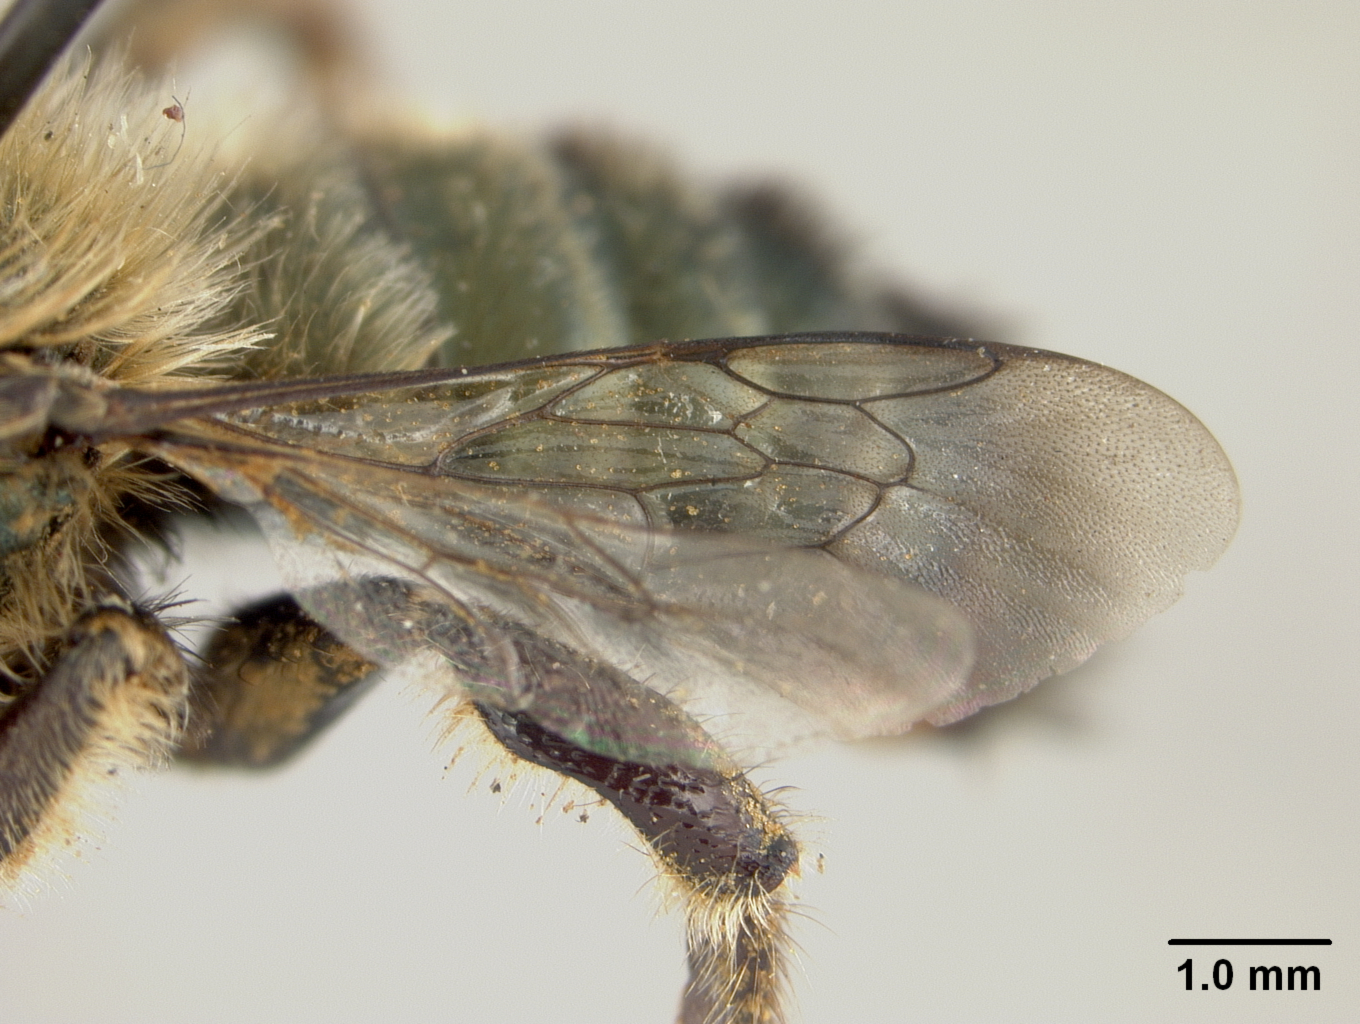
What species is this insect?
Osmia lanei
